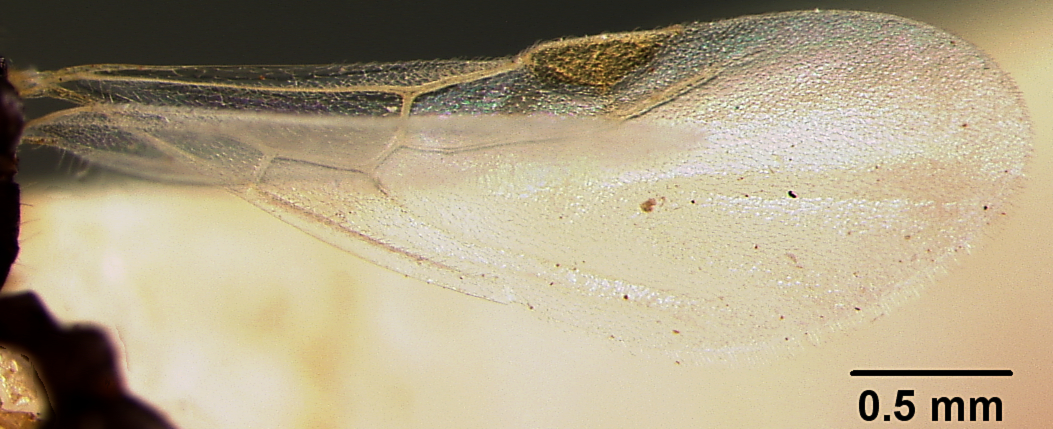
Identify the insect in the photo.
Leptothorax manni
